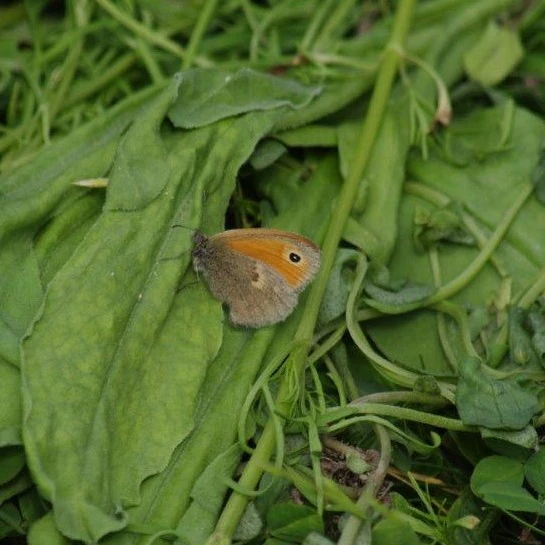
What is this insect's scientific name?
Coenonympha pamphilus
